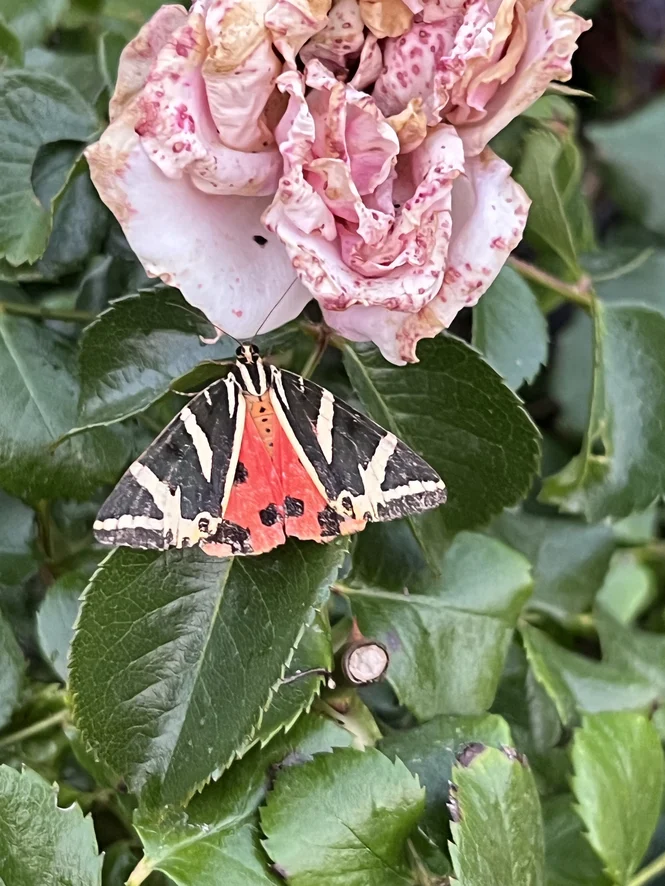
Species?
Euplagia quadripunctaria
